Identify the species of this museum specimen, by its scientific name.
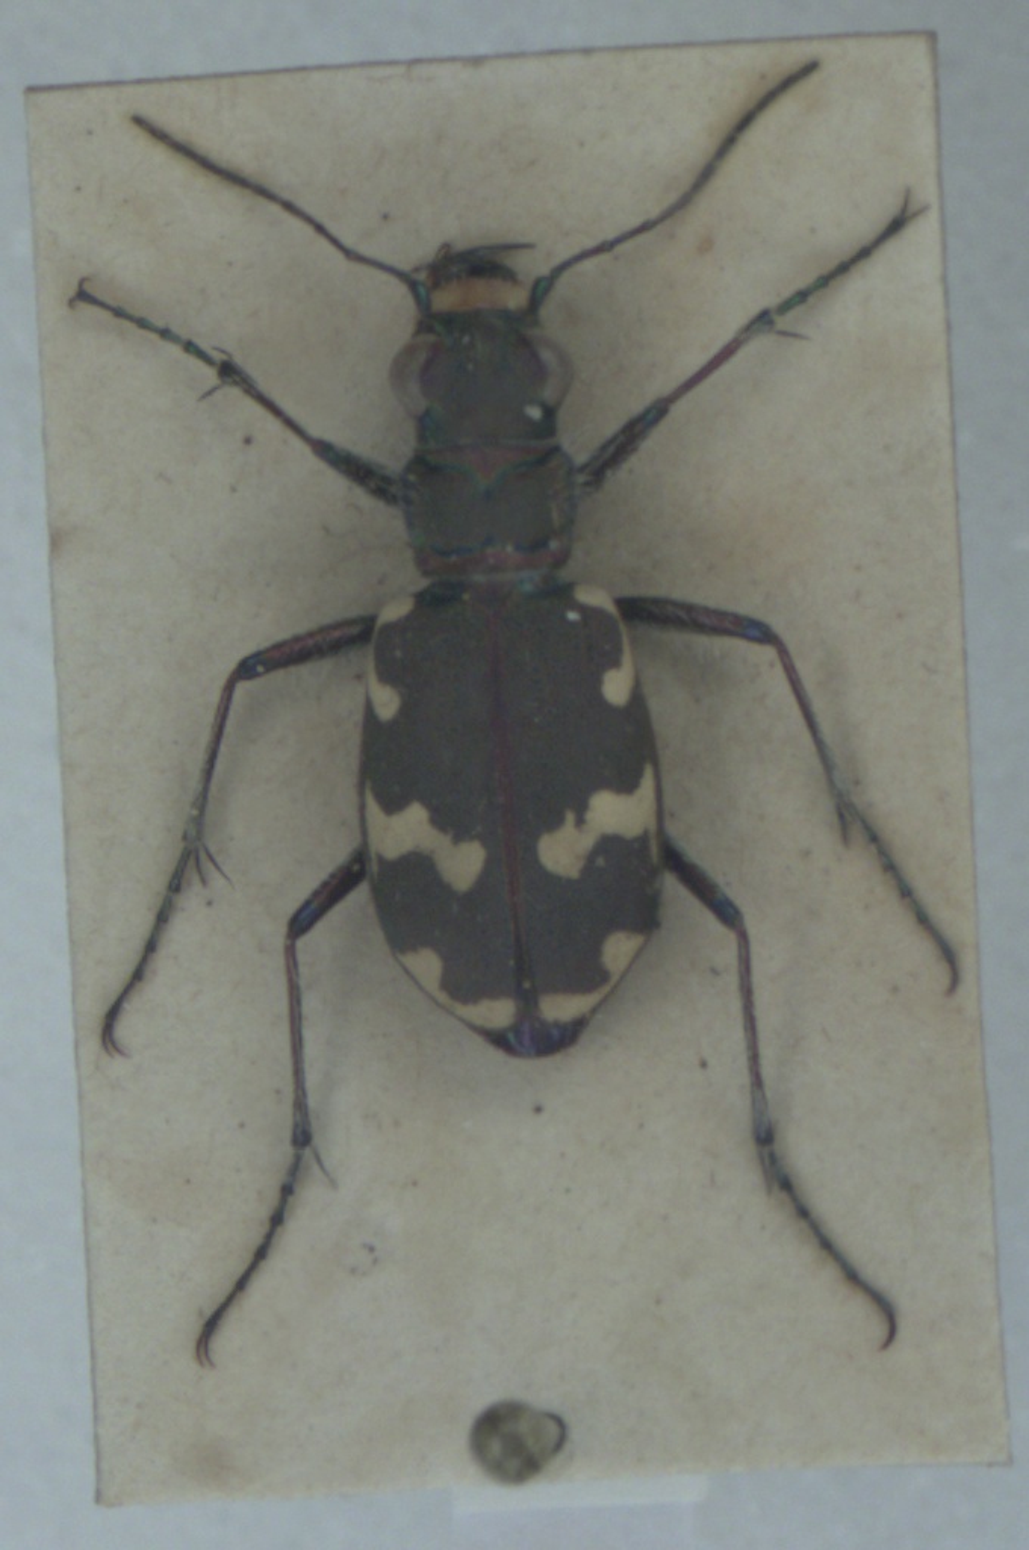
Cicindela hybrida
